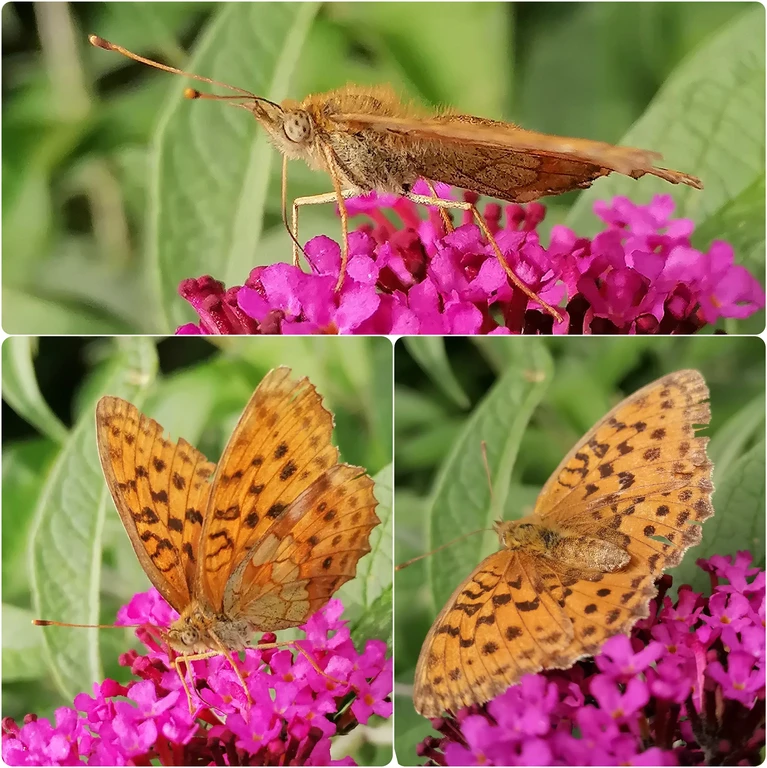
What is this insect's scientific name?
Brenthis daphne
